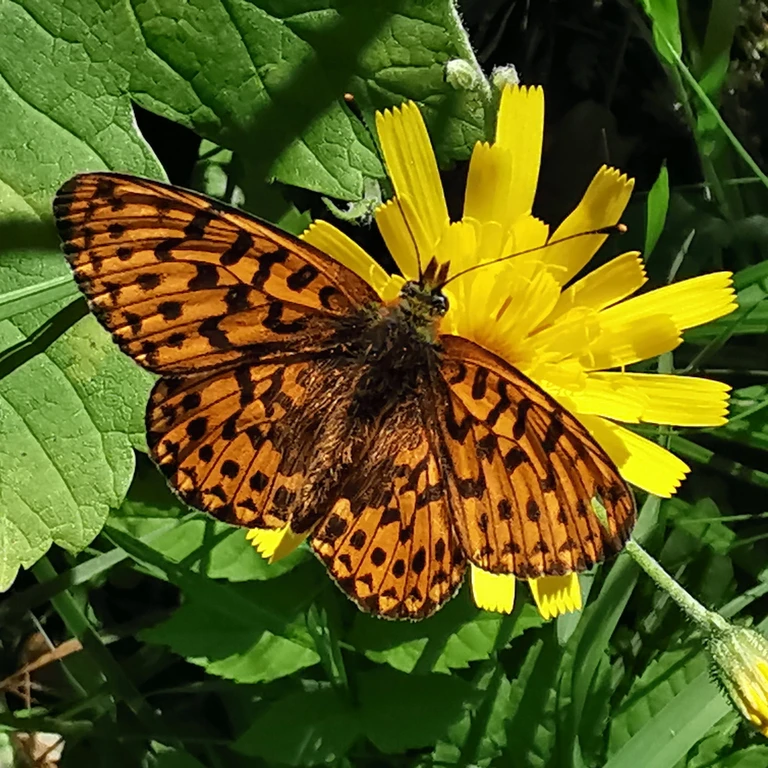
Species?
Boloria euphrosyne (also Clossiana euphrosyne)
